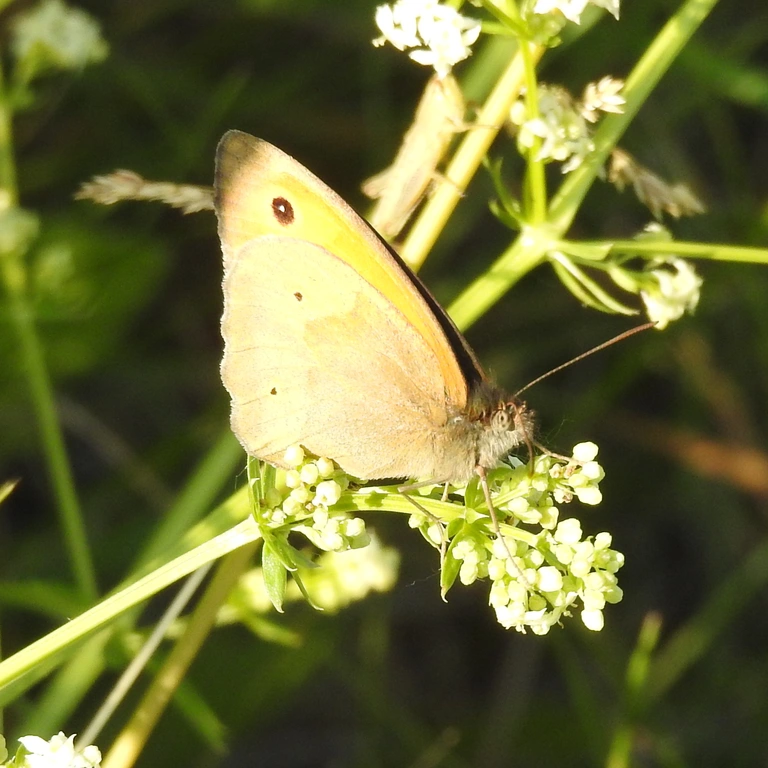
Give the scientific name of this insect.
Maniola jurtina
